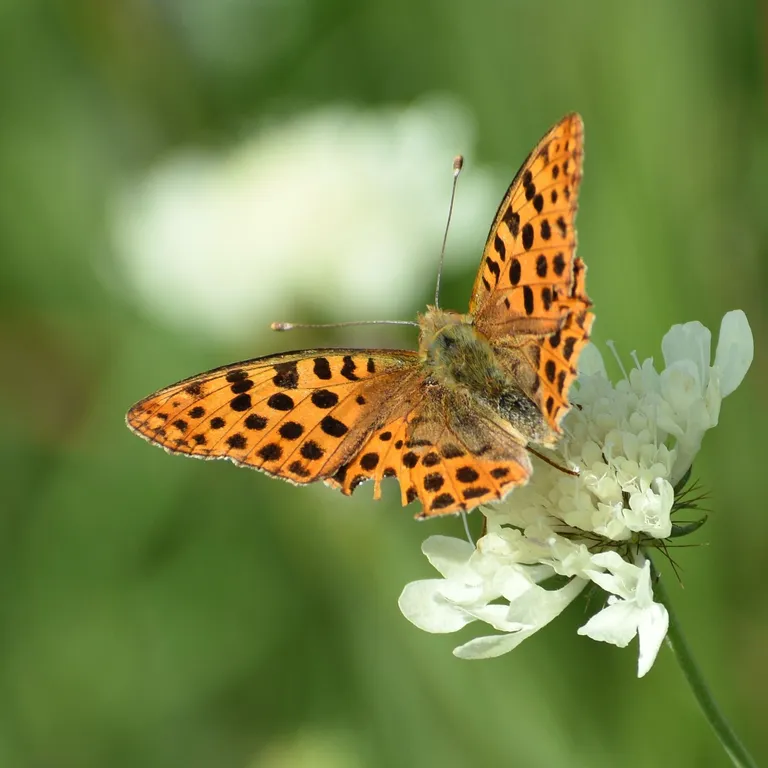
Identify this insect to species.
Issoria lathonia
